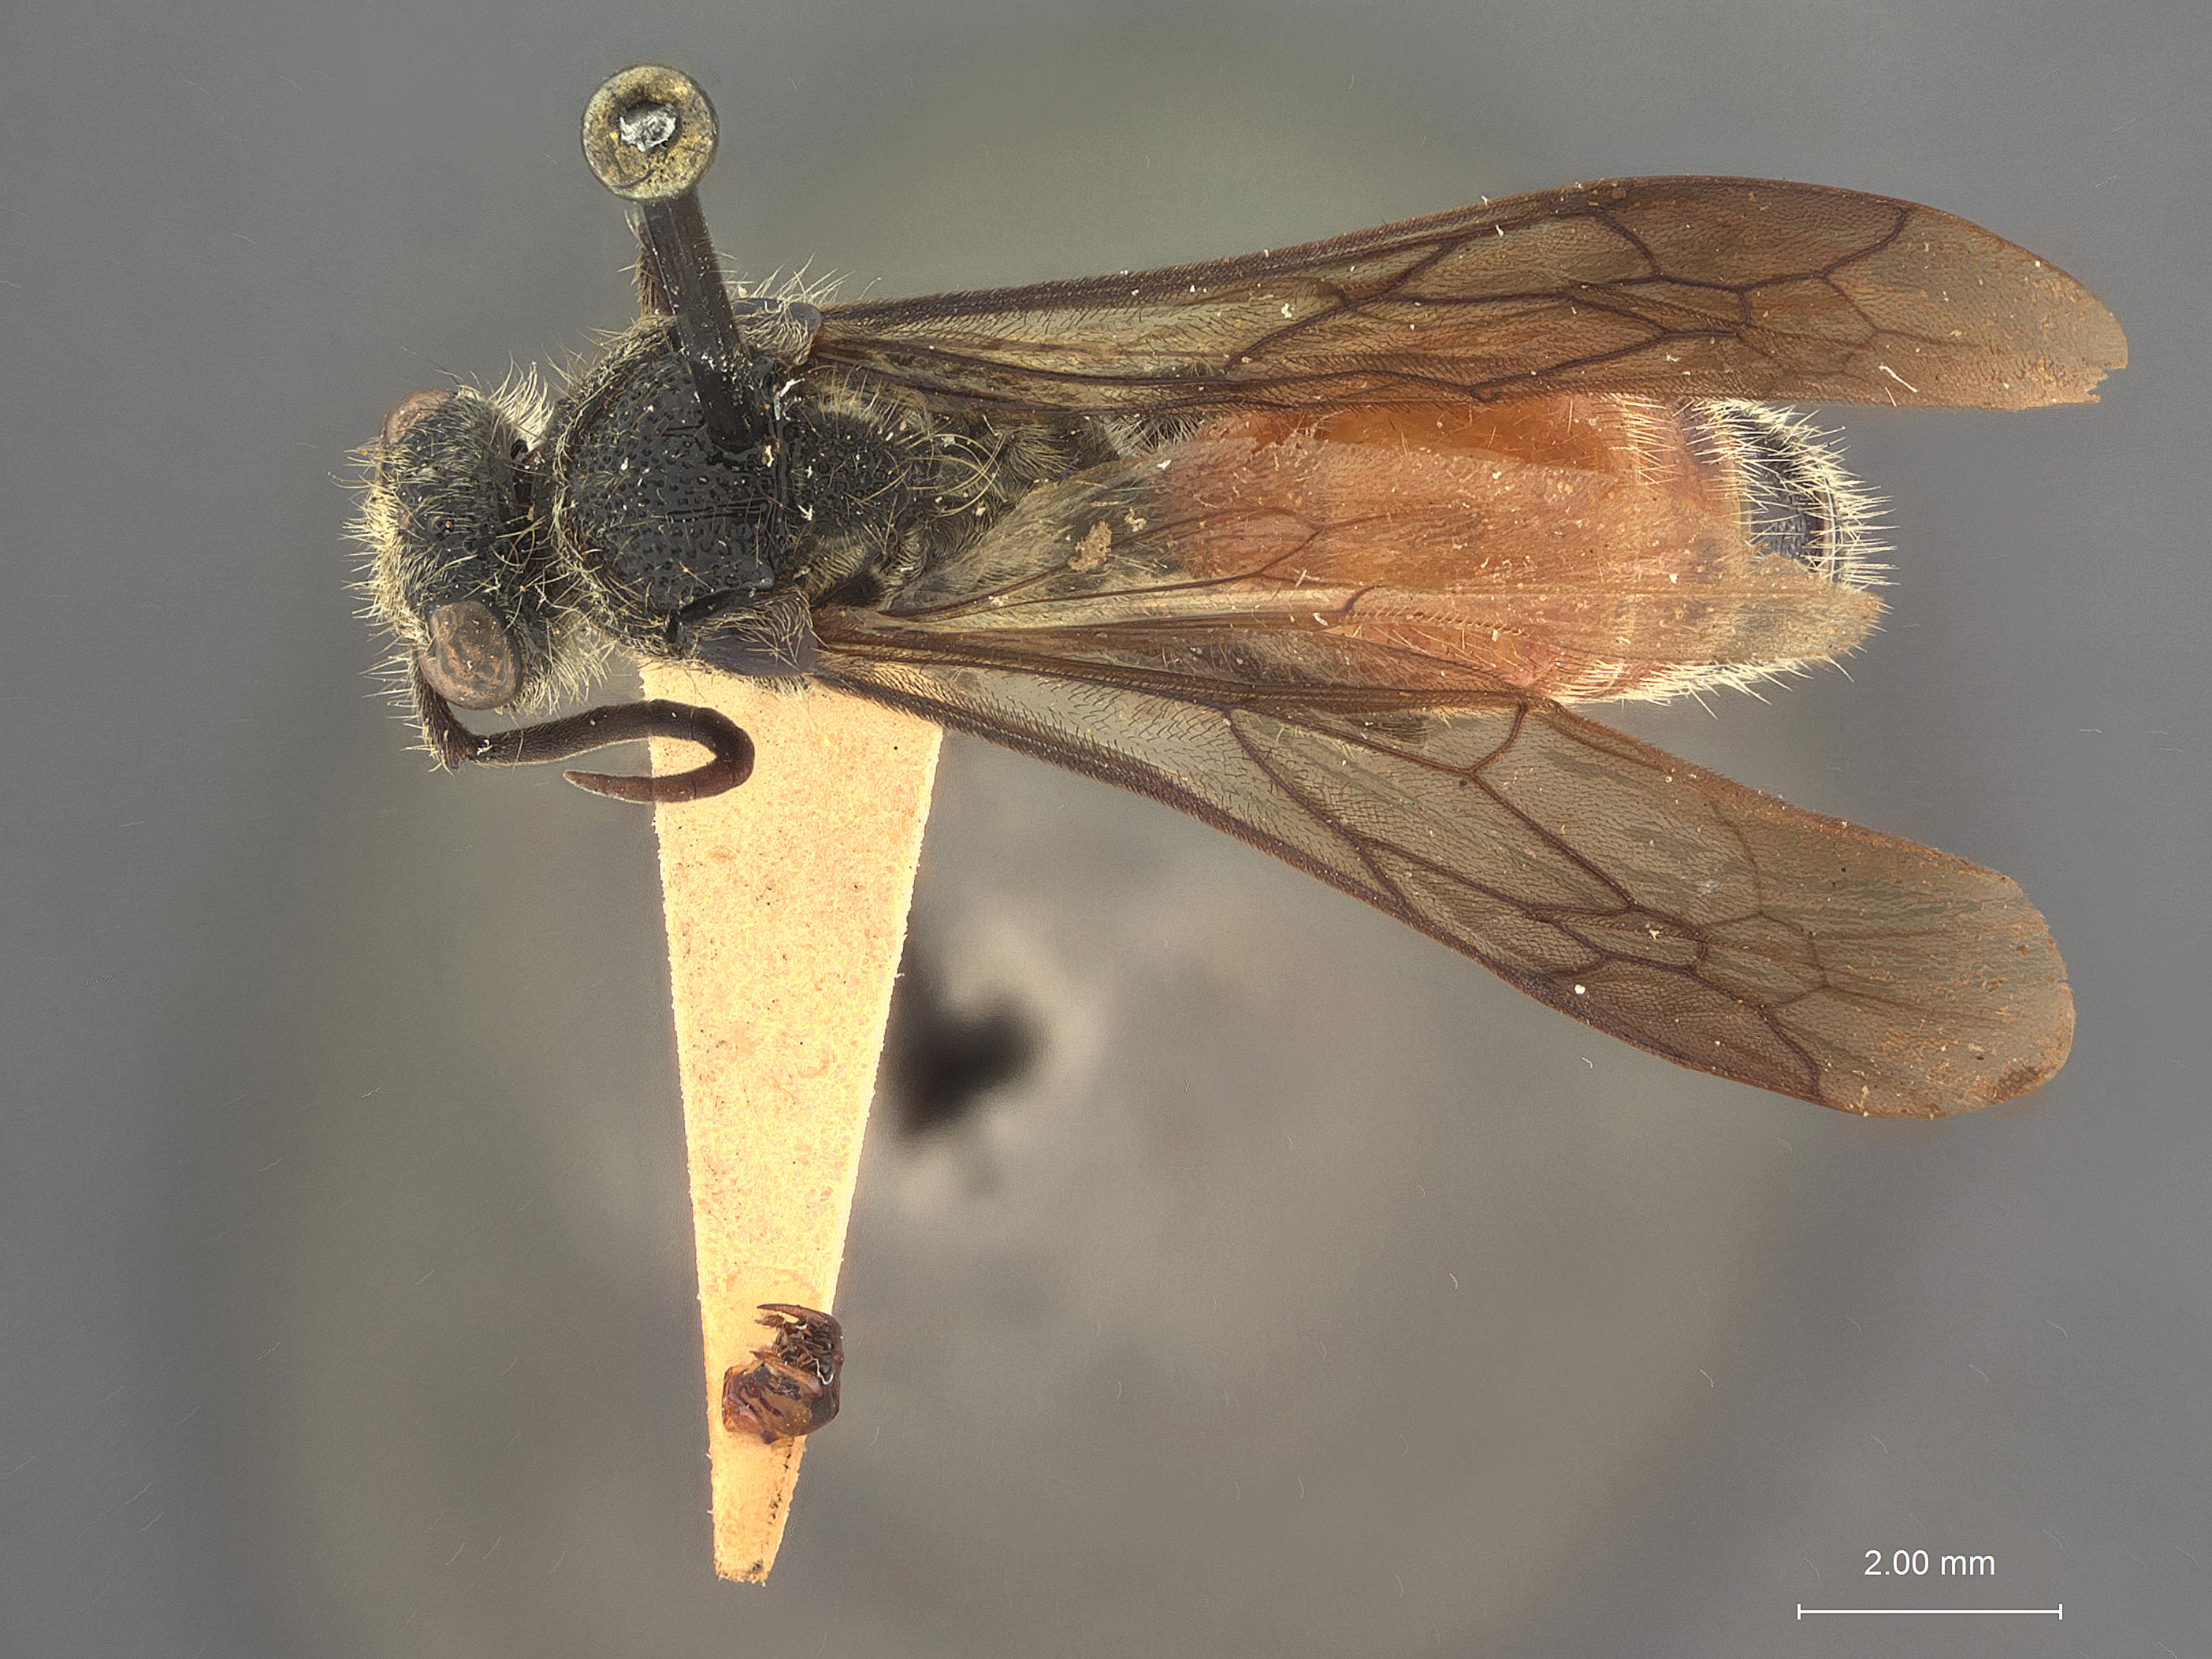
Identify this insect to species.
Timulla ira
